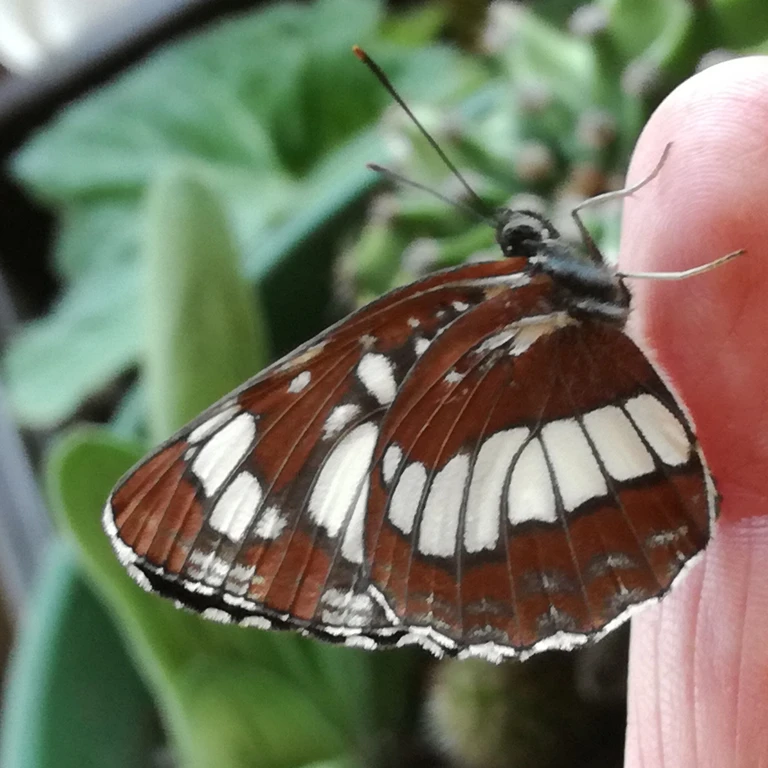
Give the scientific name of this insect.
Neptis rivularis
